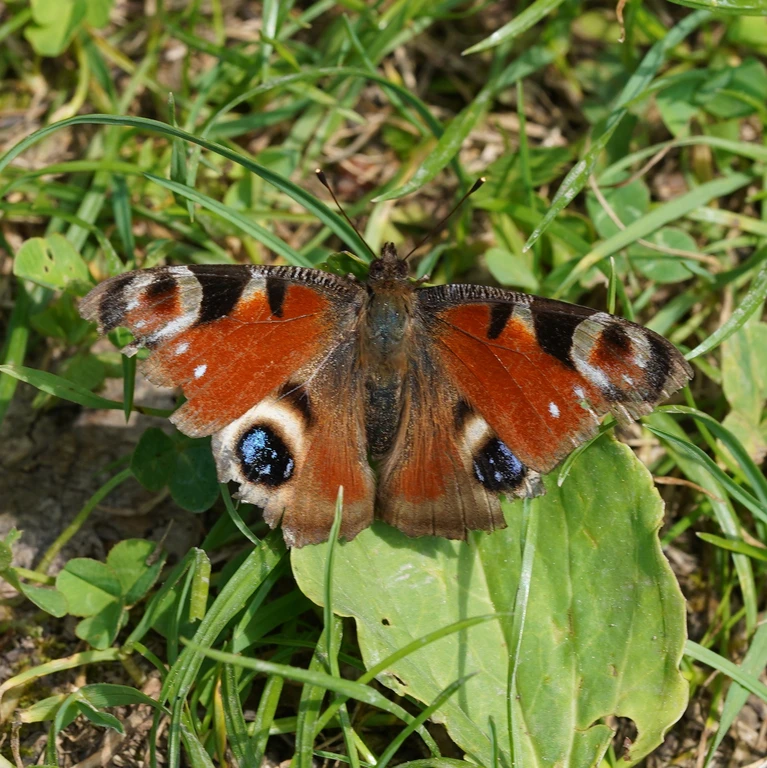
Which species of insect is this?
Aglais io
